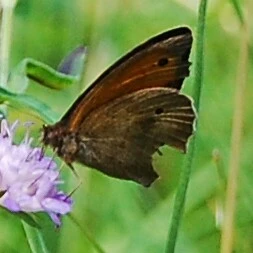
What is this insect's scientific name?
Maniola jurtina
